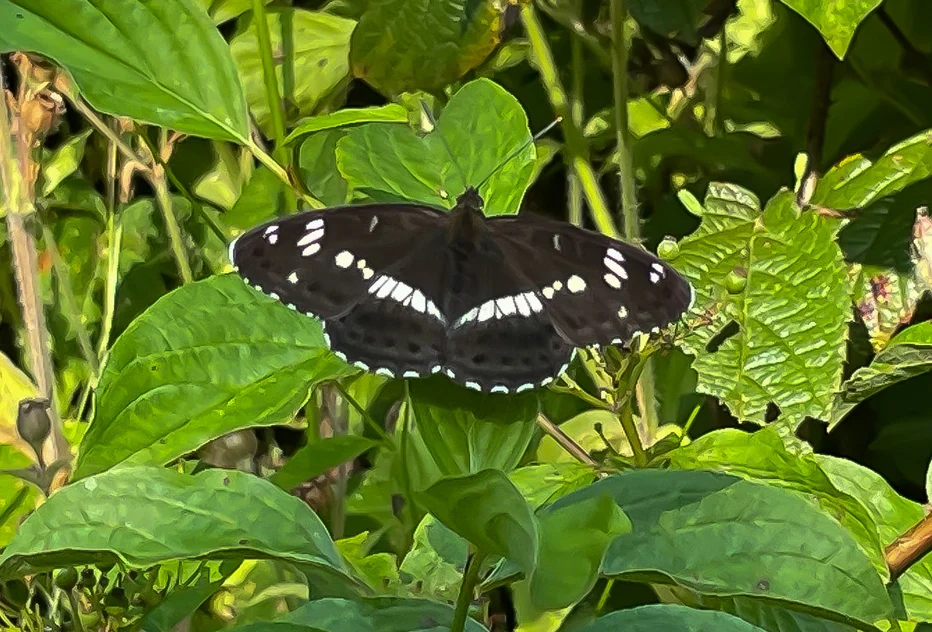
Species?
Limenitis camilla (also Ladoga camilla)
